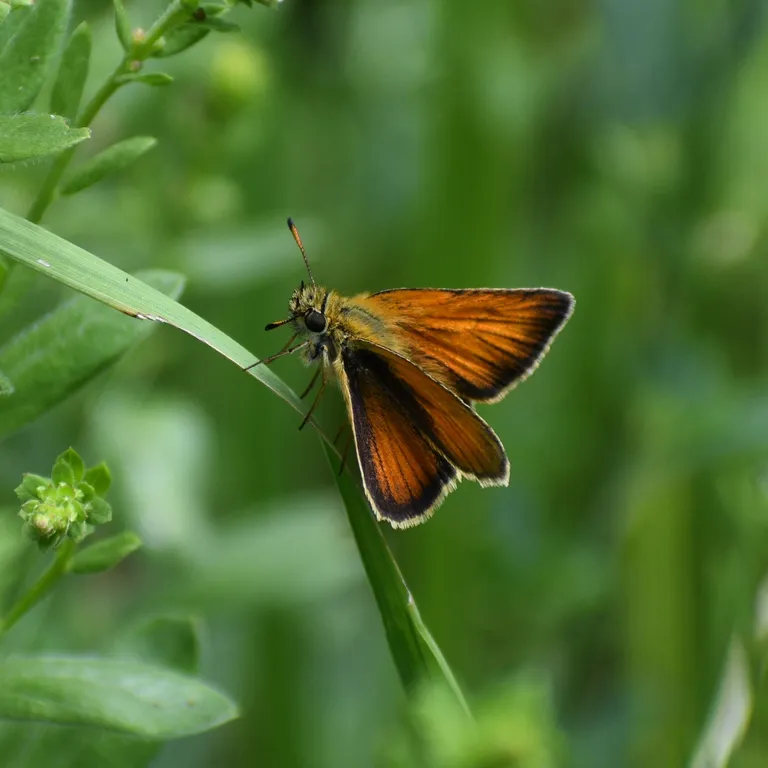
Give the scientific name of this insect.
Thymelicus lineola
